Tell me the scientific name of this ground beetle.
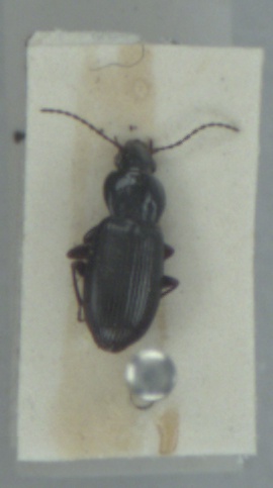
Pterostichus diligens
